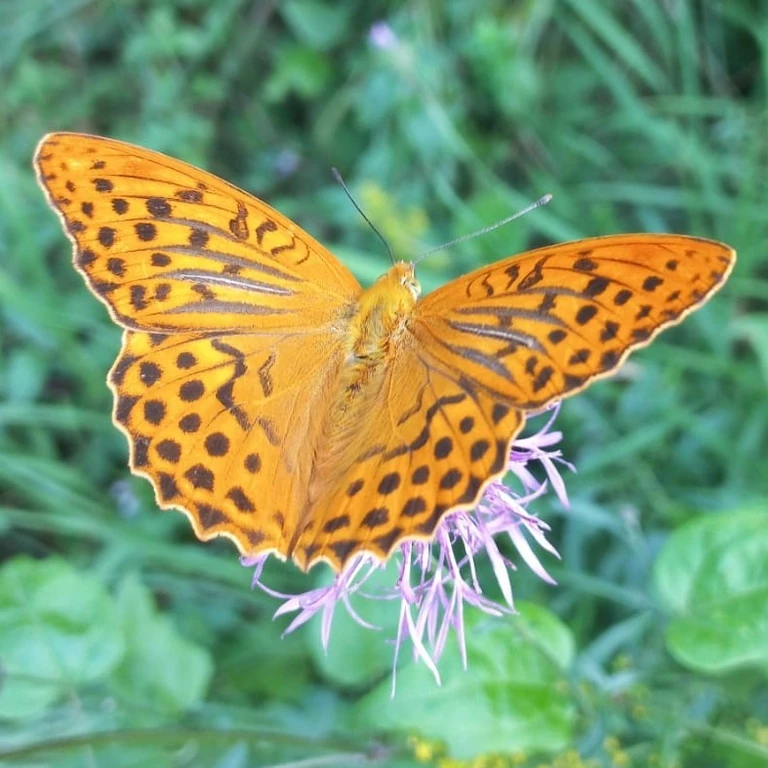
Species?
Argynnis paphia
